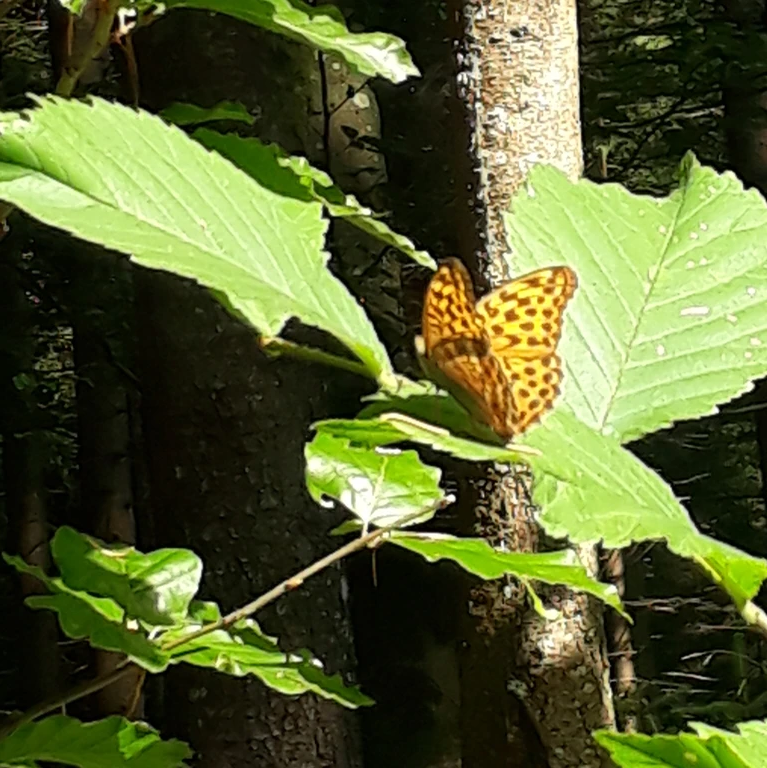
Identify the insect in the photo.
Argynnis paphia
